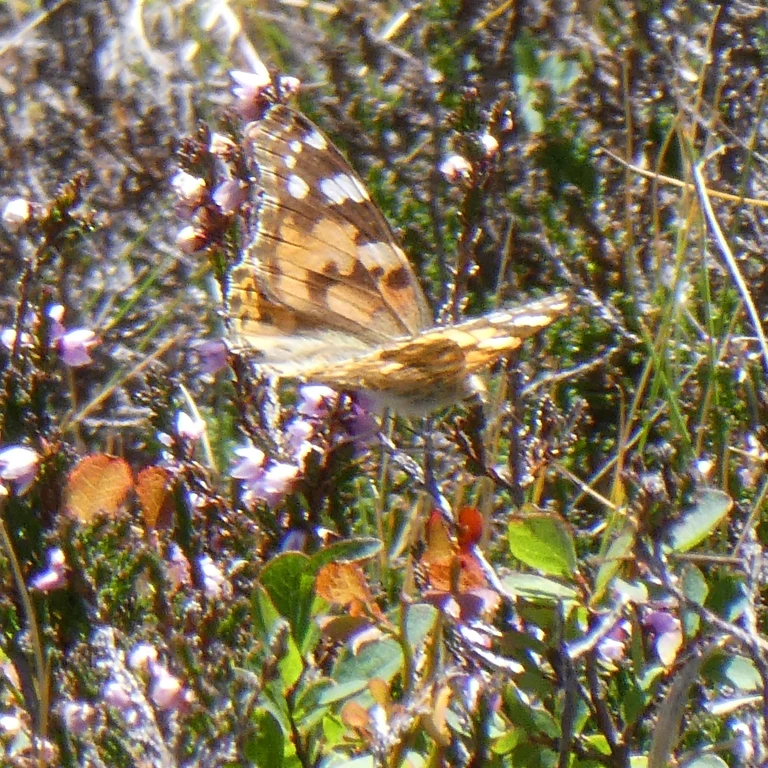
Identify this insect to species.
Vanessa cardui
